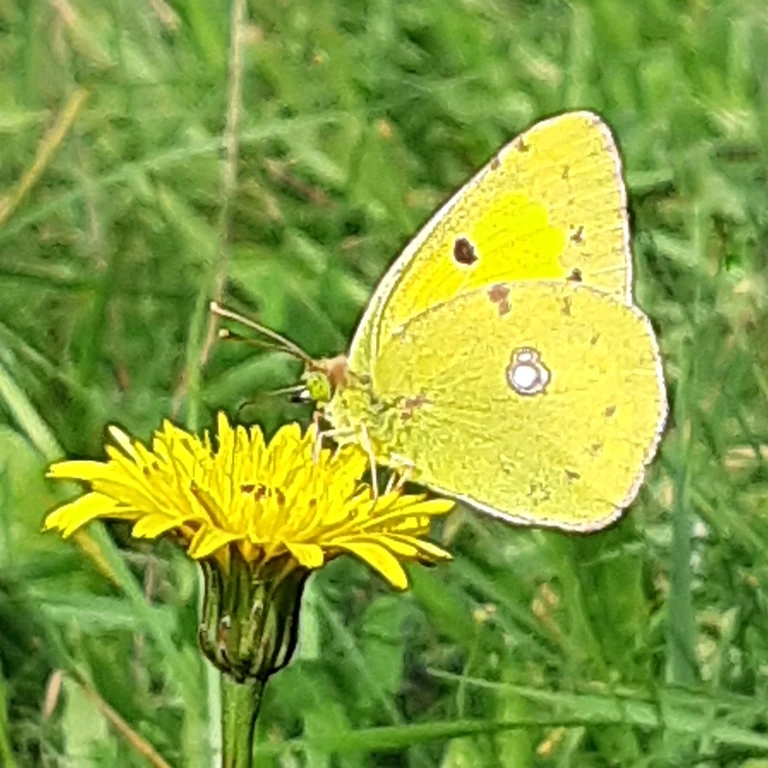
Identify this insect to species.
Colias croceus
